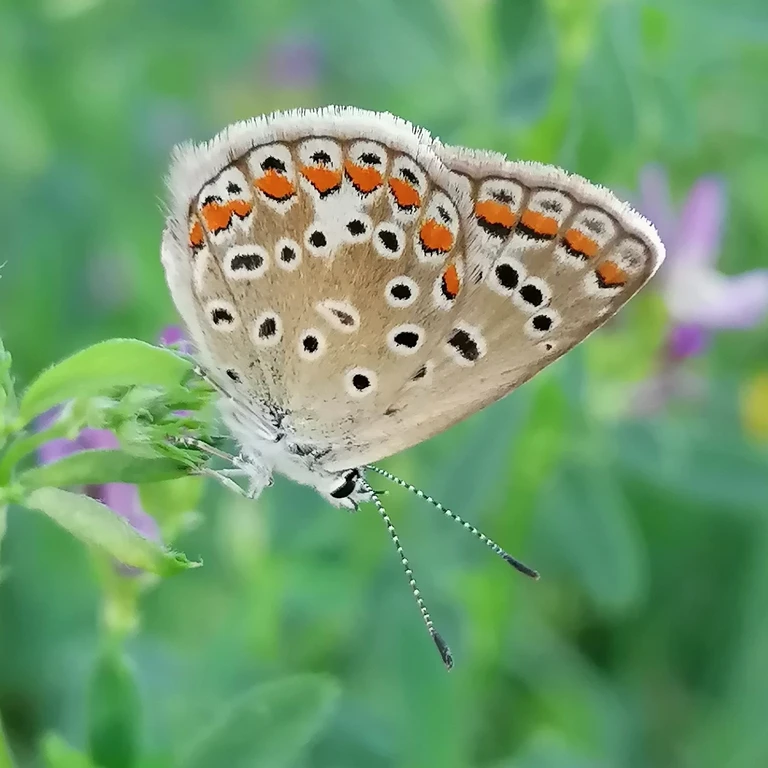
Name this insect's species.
Polyommatus icarus
